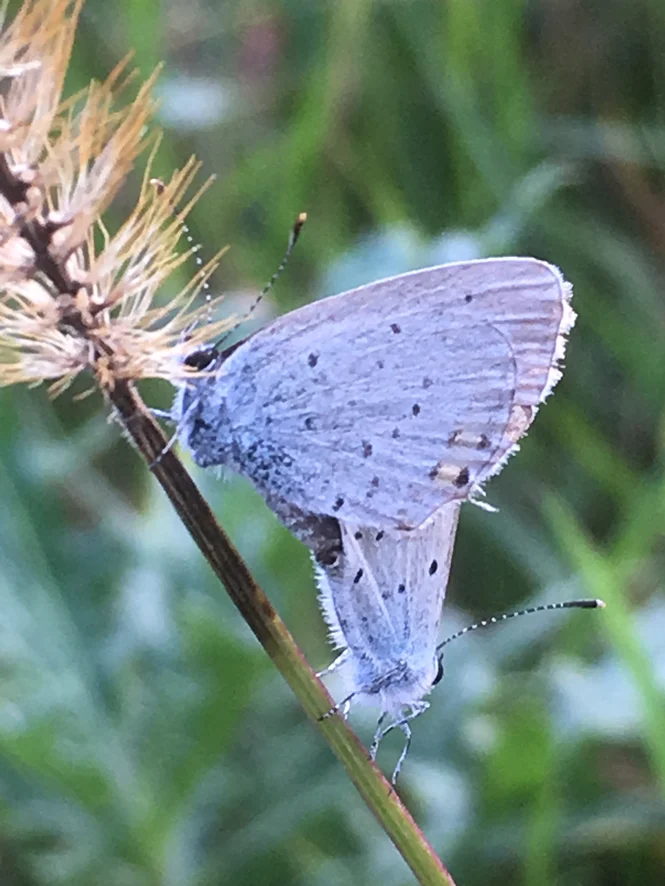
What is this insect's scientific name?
Cupido argiades (also Elkalyce argiades)
